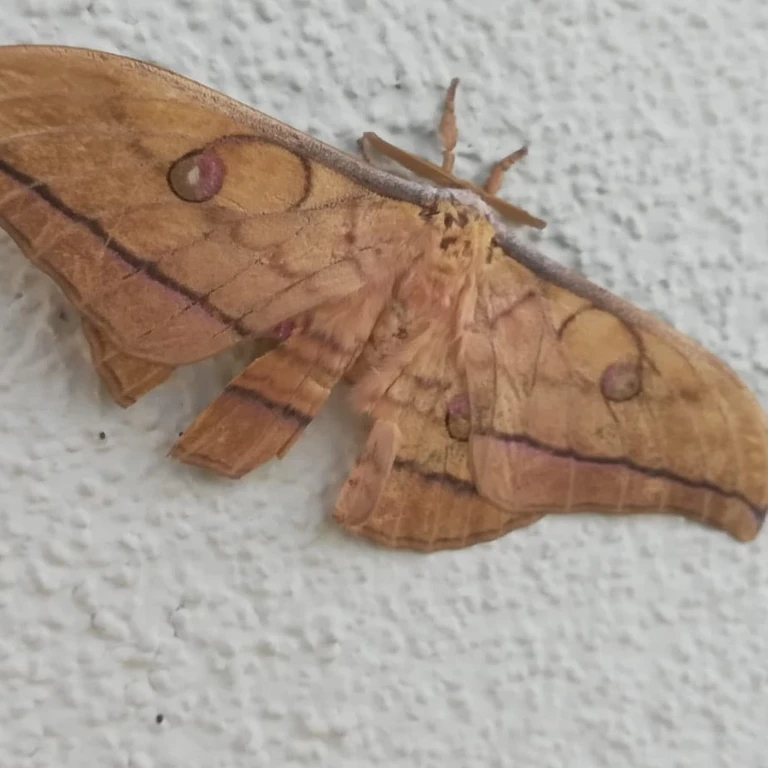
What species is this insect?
Antheraea yamamai
